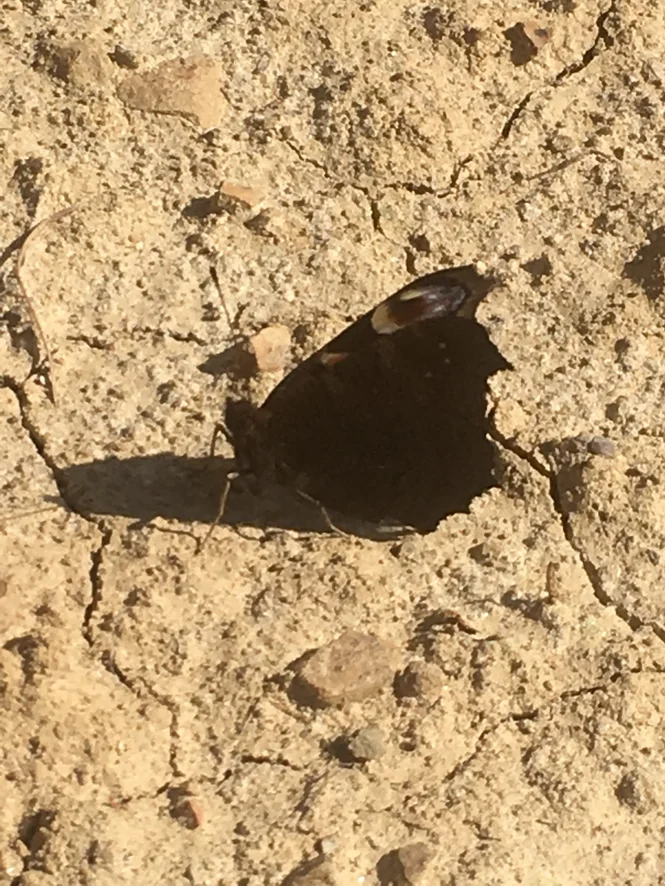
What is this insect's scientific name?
Aglais io
